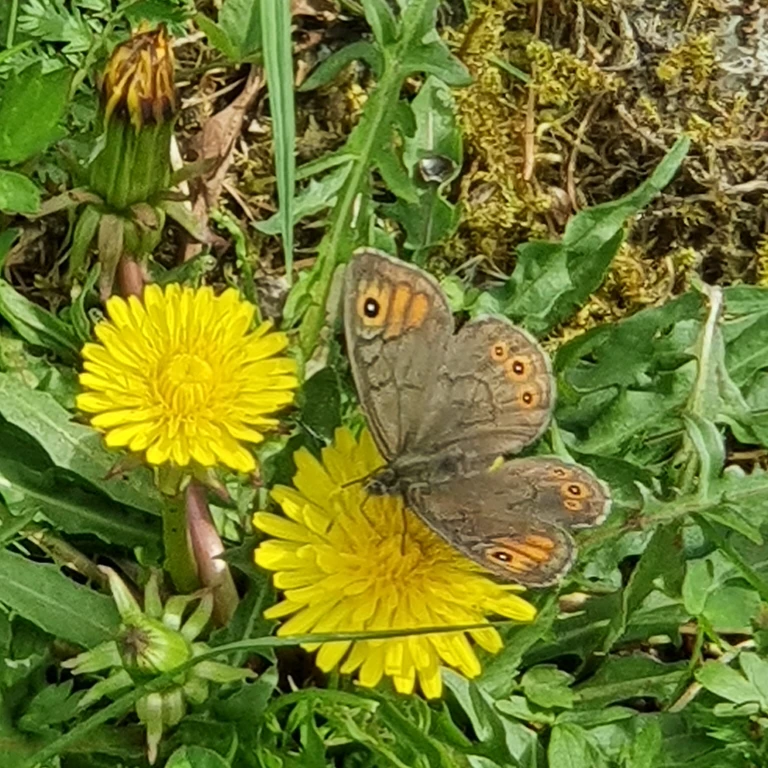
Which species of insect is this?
Lasiommata petropolitana (also Pararge petropolitana)
